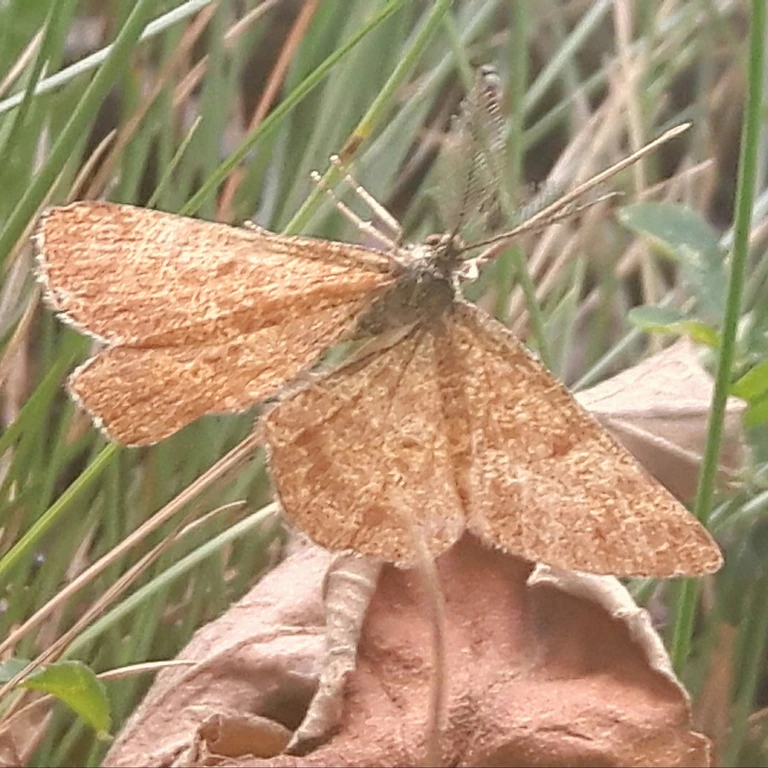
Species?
Ematurga atomaria
